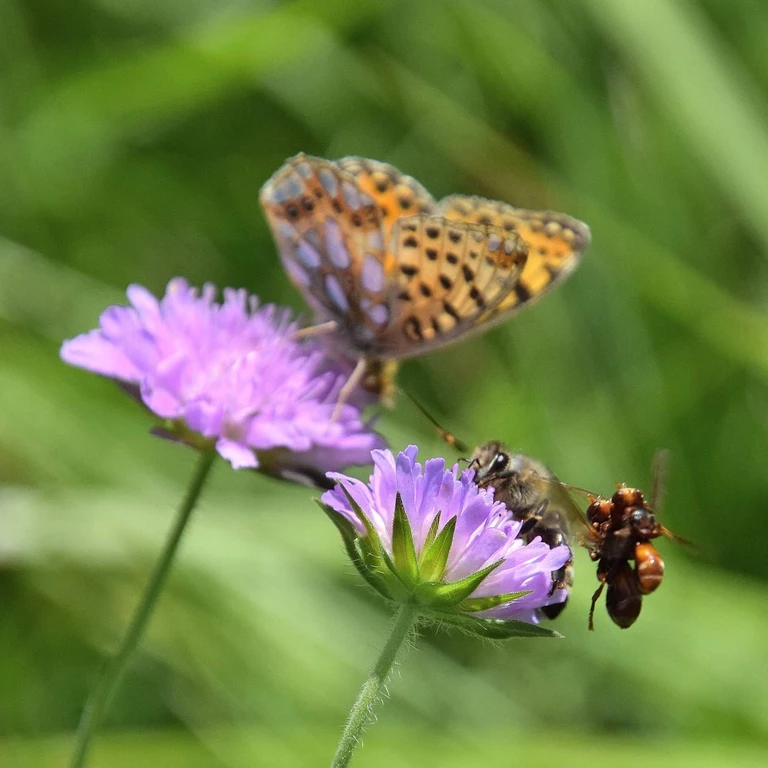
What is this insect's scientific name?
Issoria lathonia
